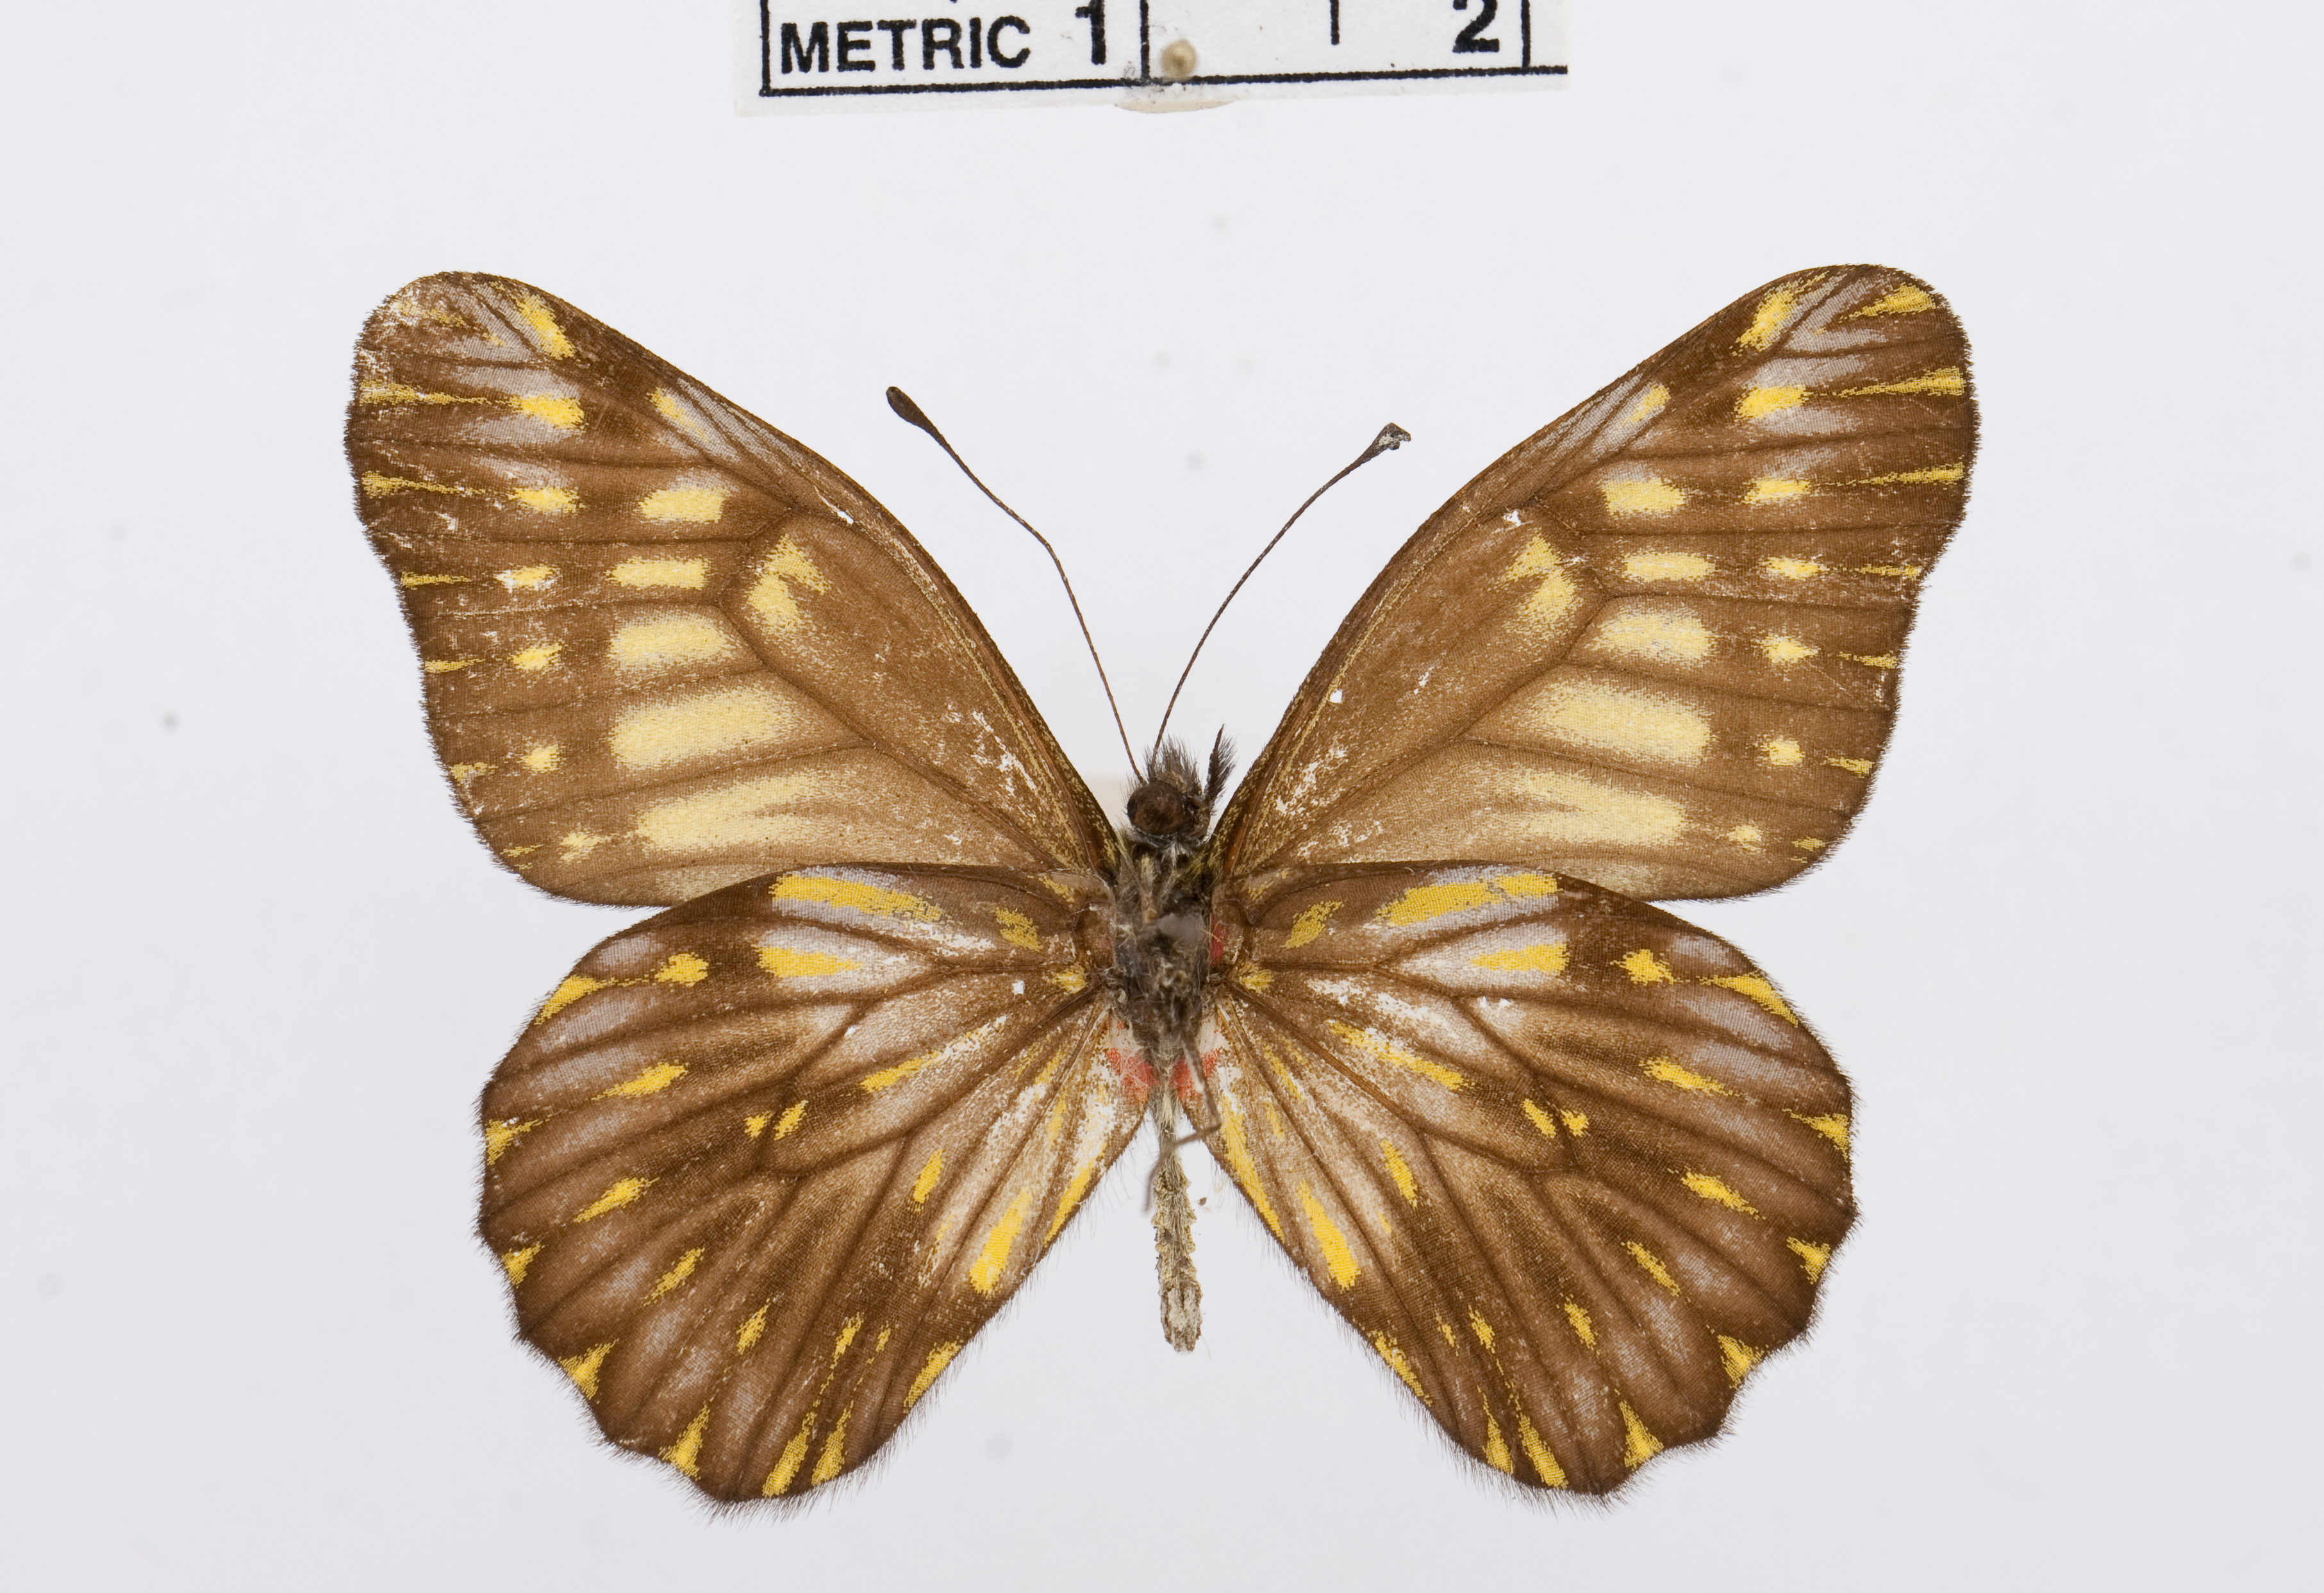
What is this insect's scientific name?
Catasticta hebra
